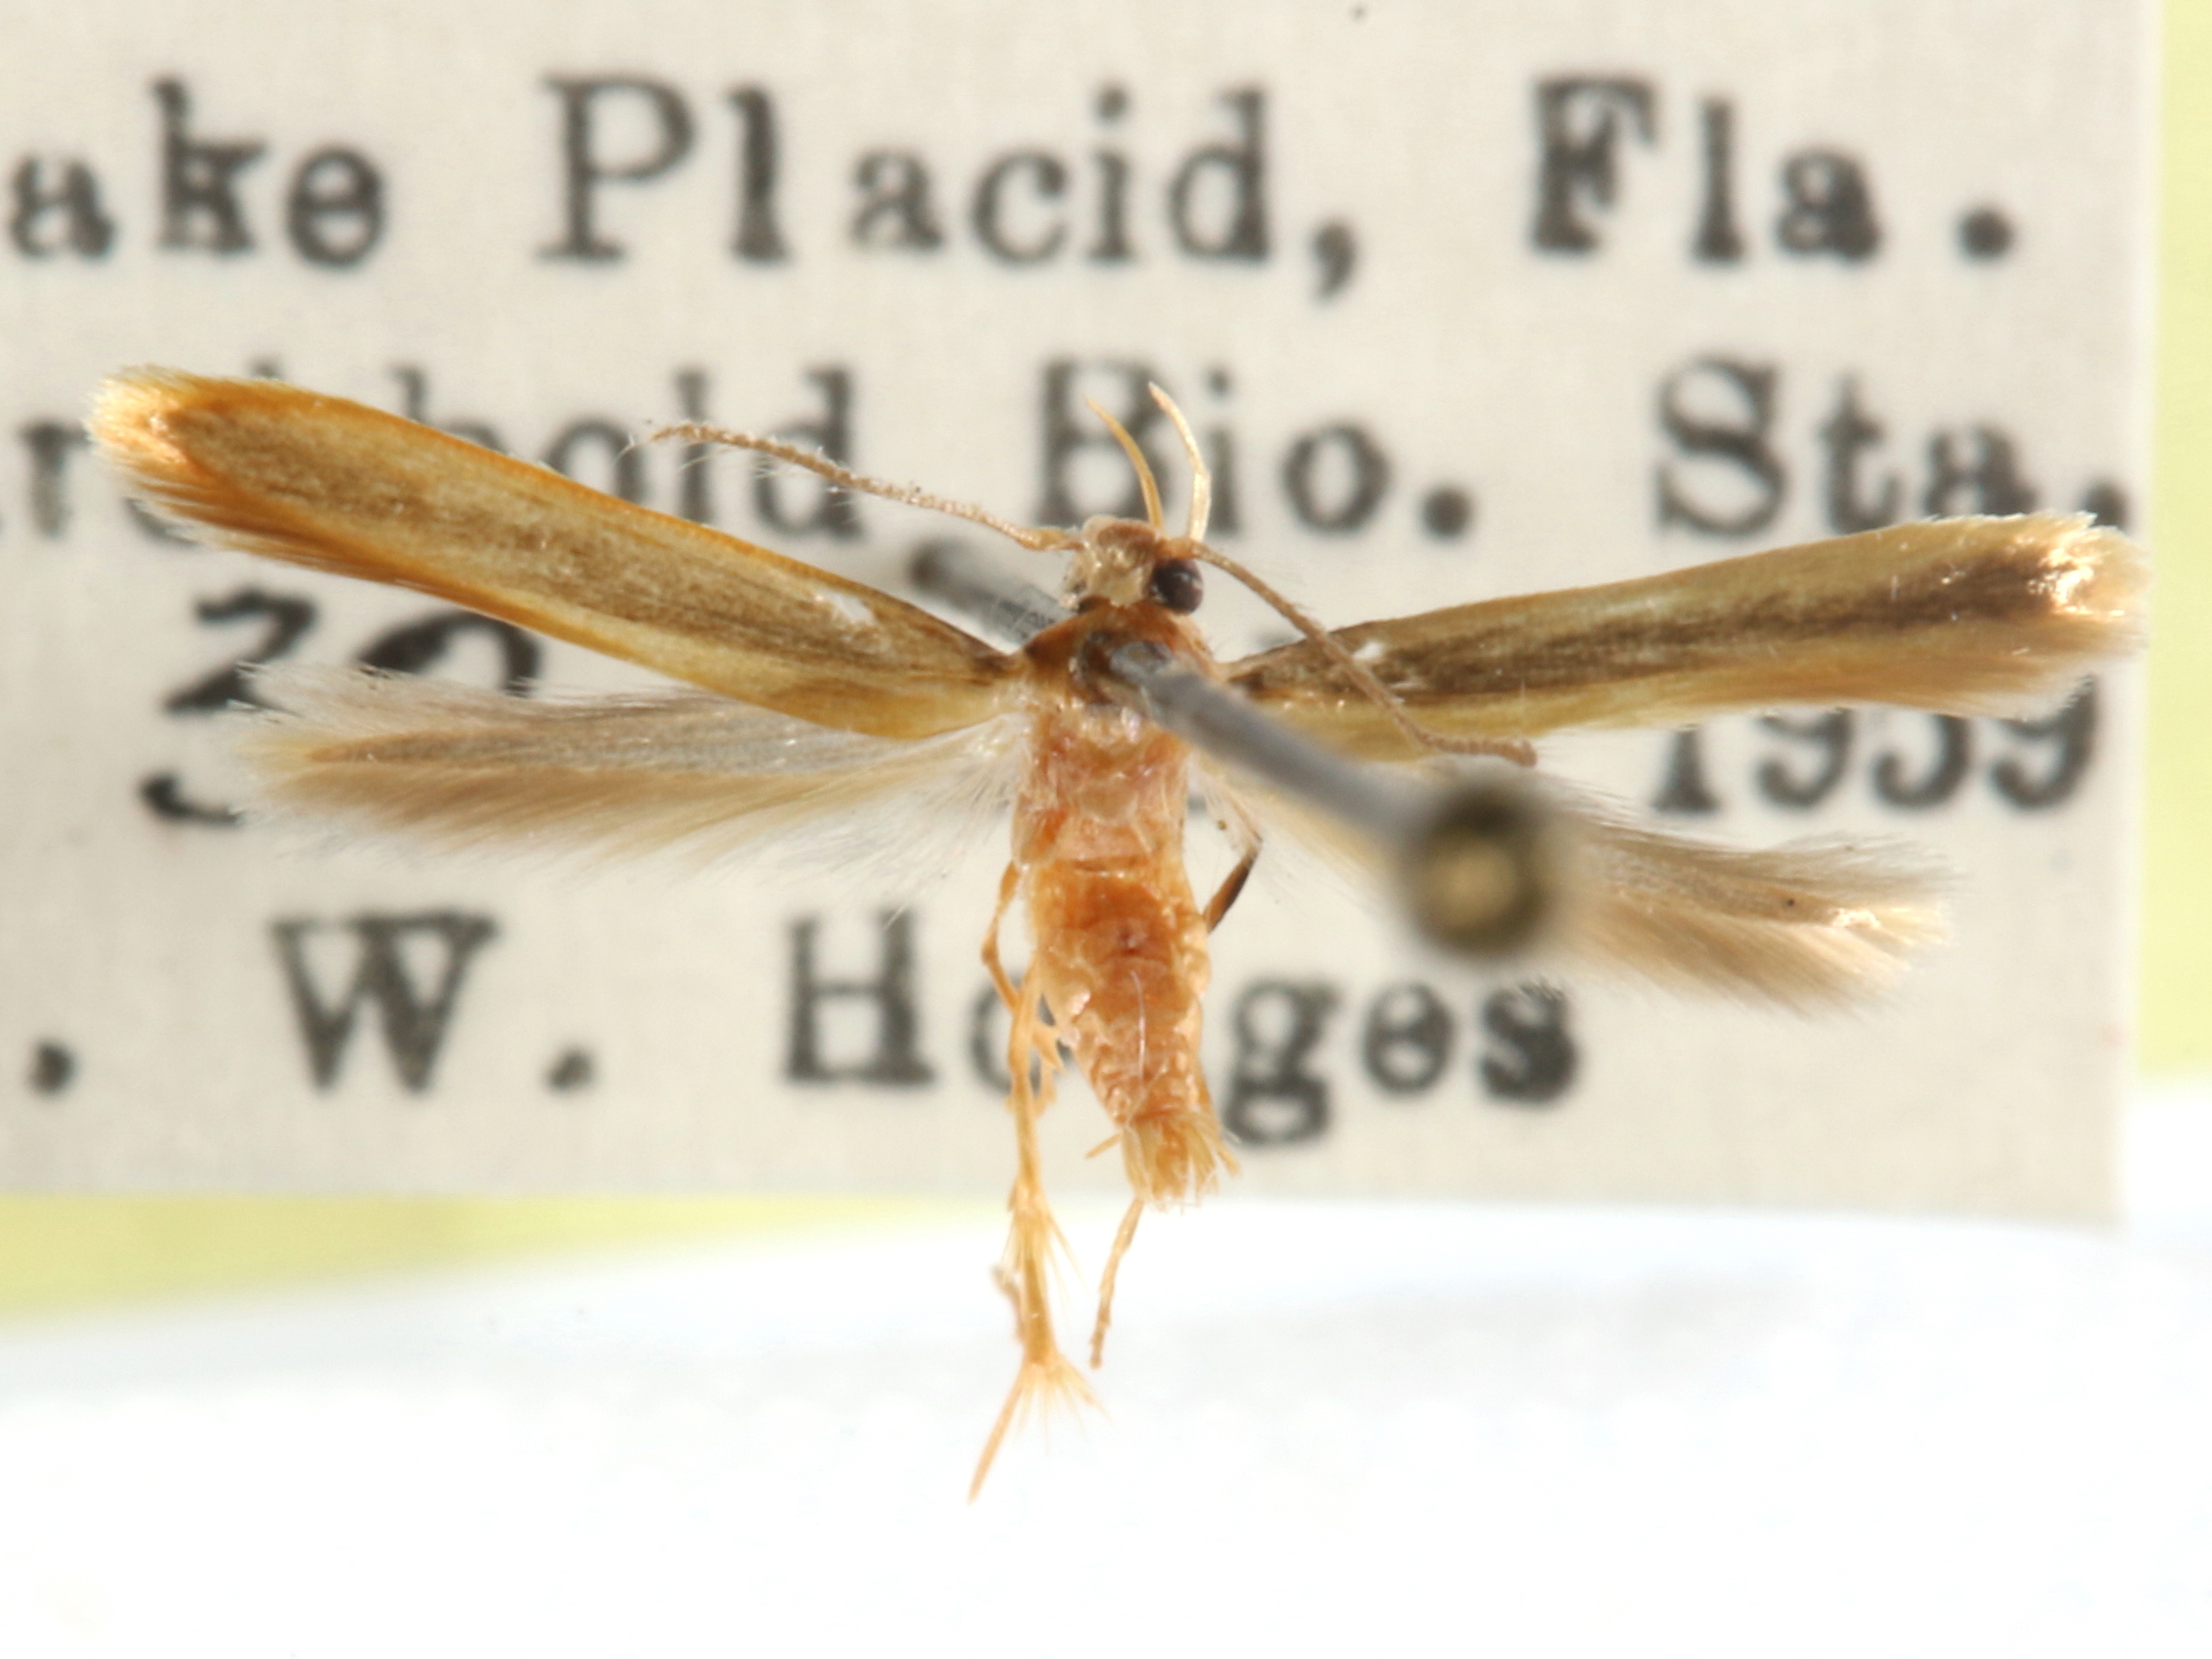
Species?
Stathmopoda elyella
